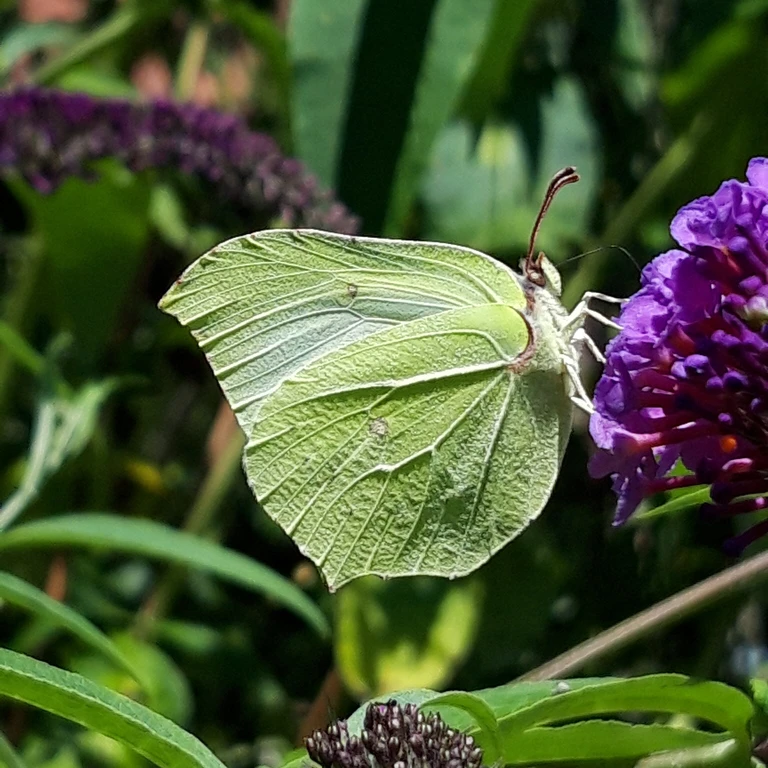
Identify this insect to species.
Gonepteryx rhamni
